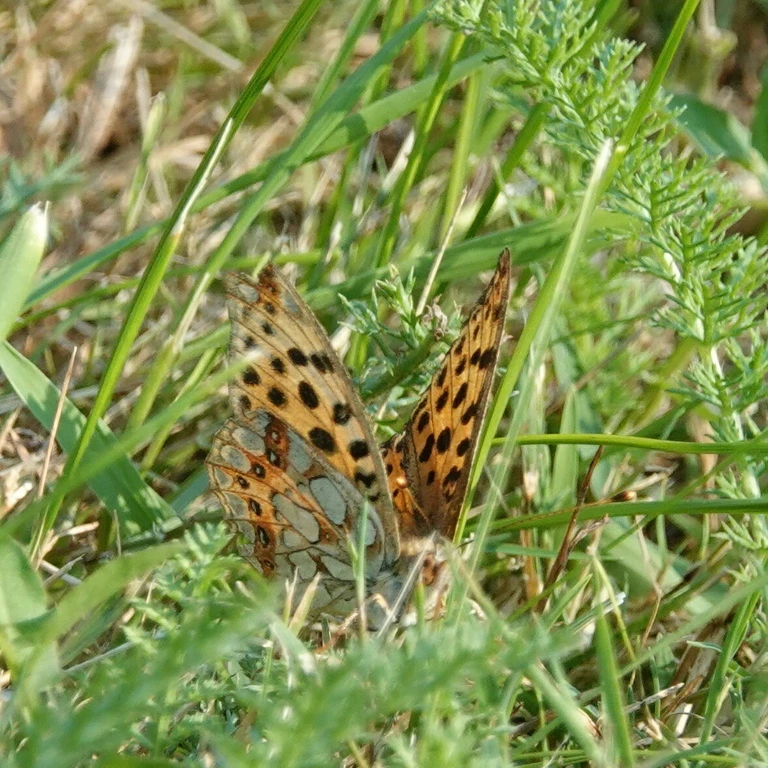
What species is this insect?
Issoria lathonia
